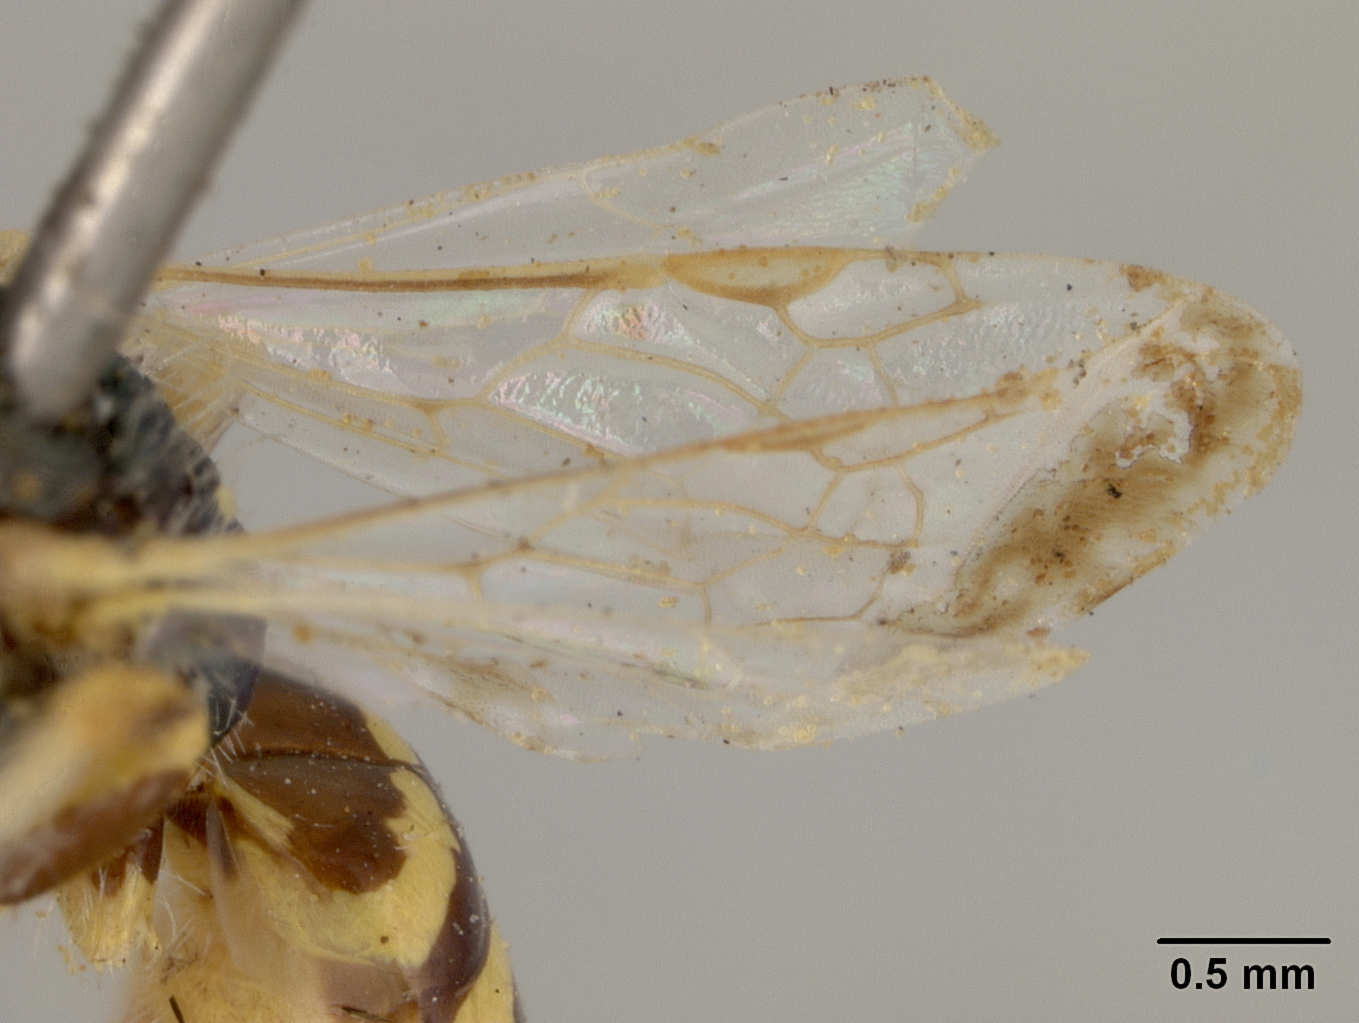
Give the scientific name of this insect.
Perdita bruneri
